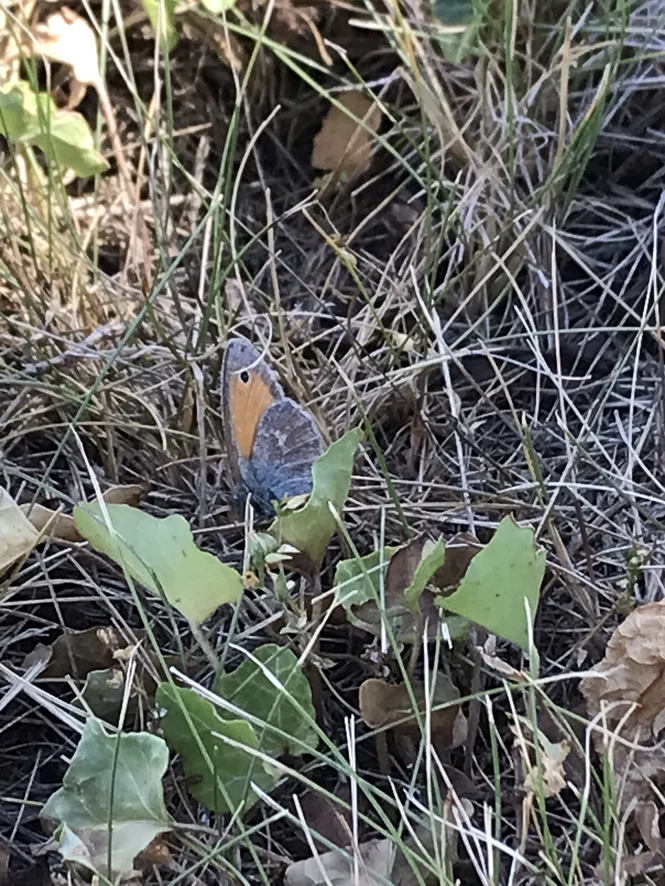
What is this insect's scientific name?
Coenonympha pamphilus
